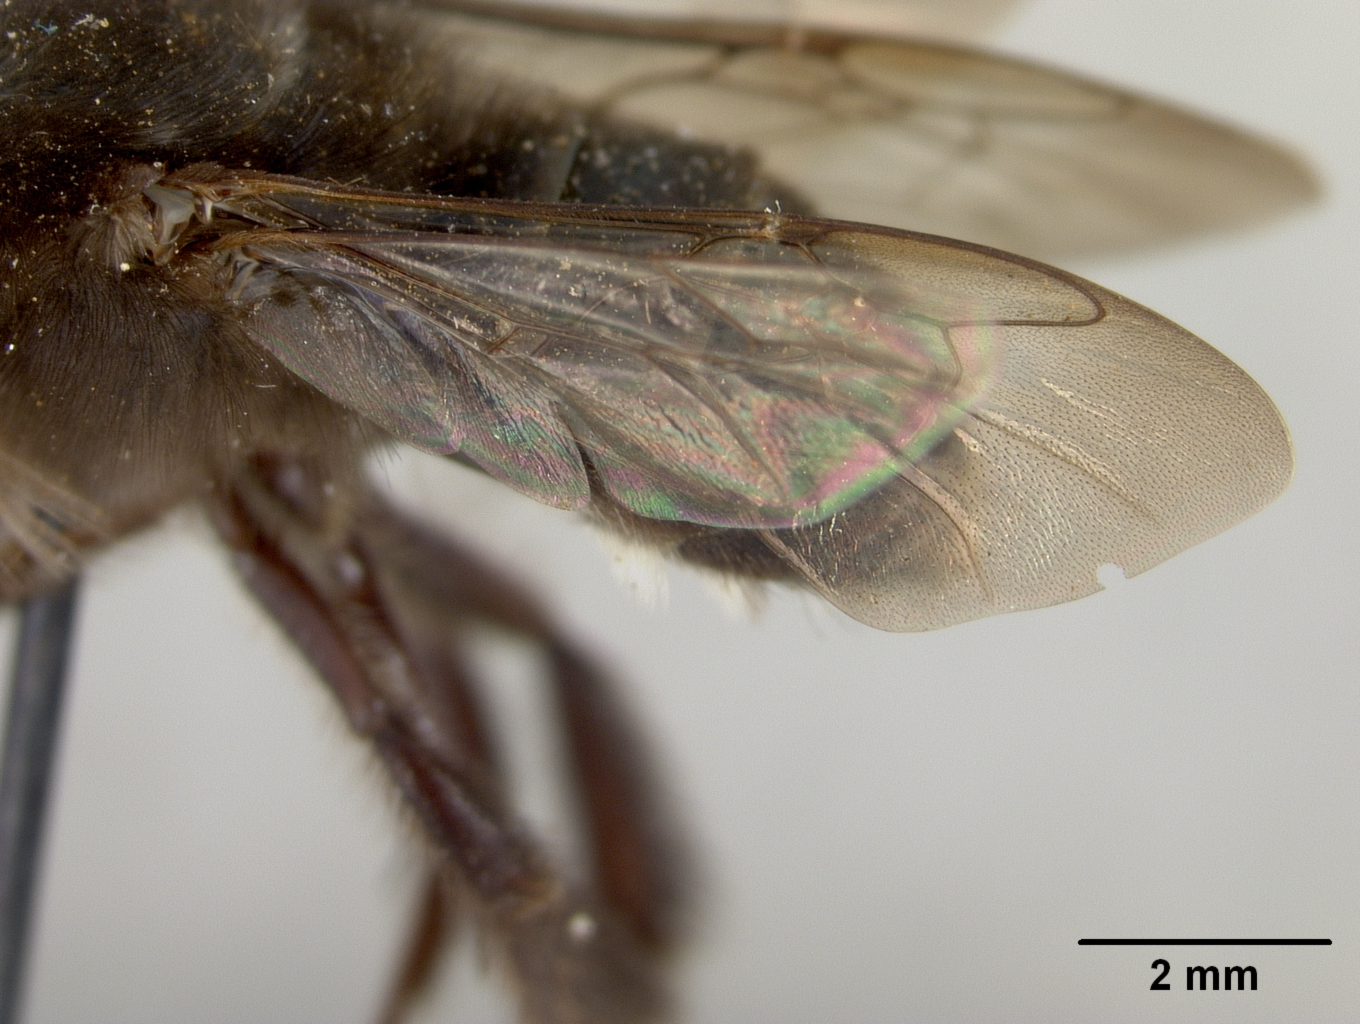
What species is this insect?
Macroglossapis nigrovillosa
